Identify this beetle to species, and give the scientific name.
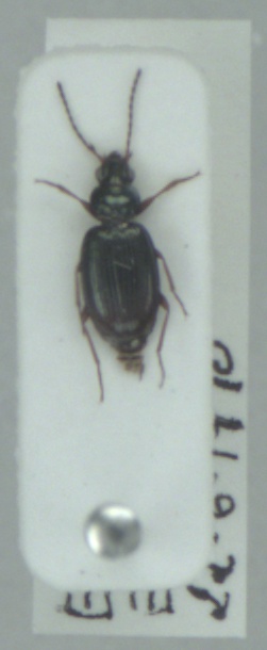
Bembidion deletum
